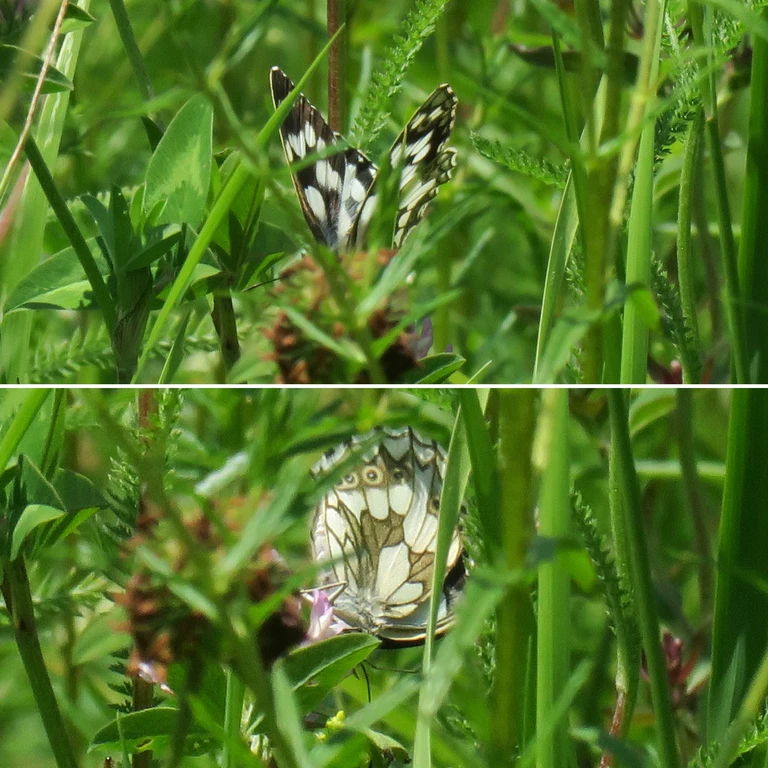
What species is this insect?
Melanargia galathea
